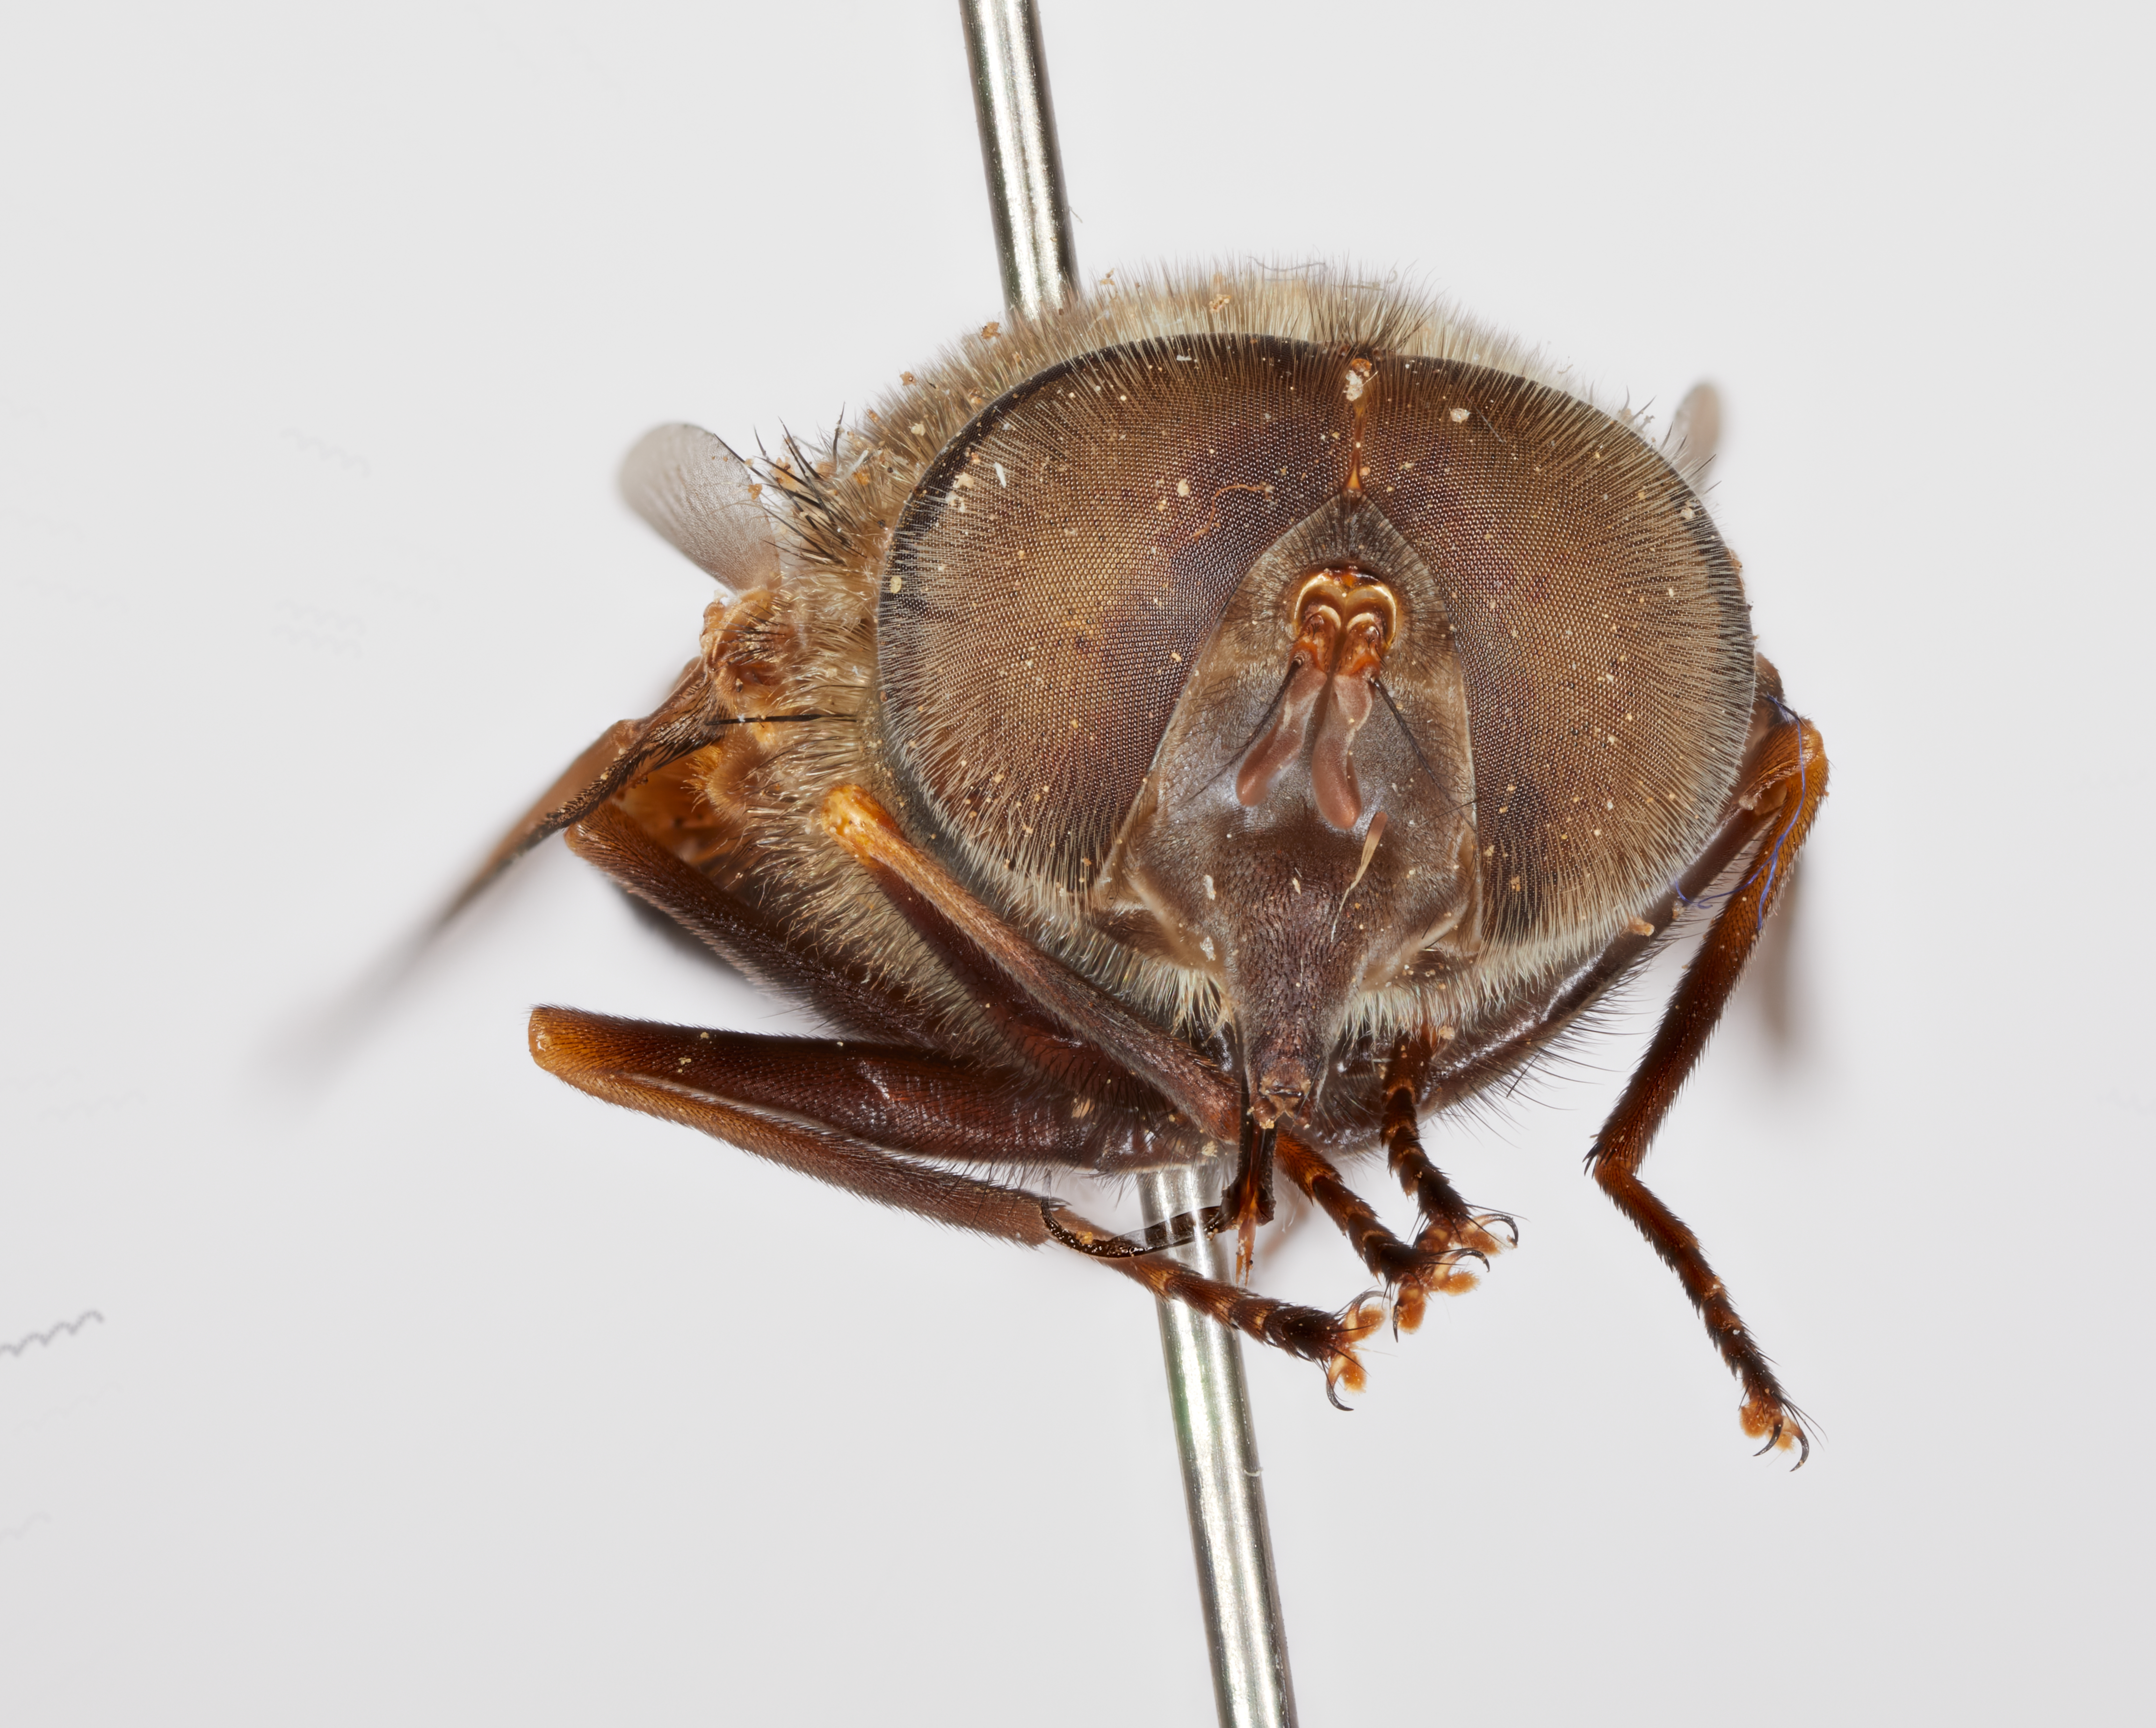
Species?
Copestylum hispaniolae
